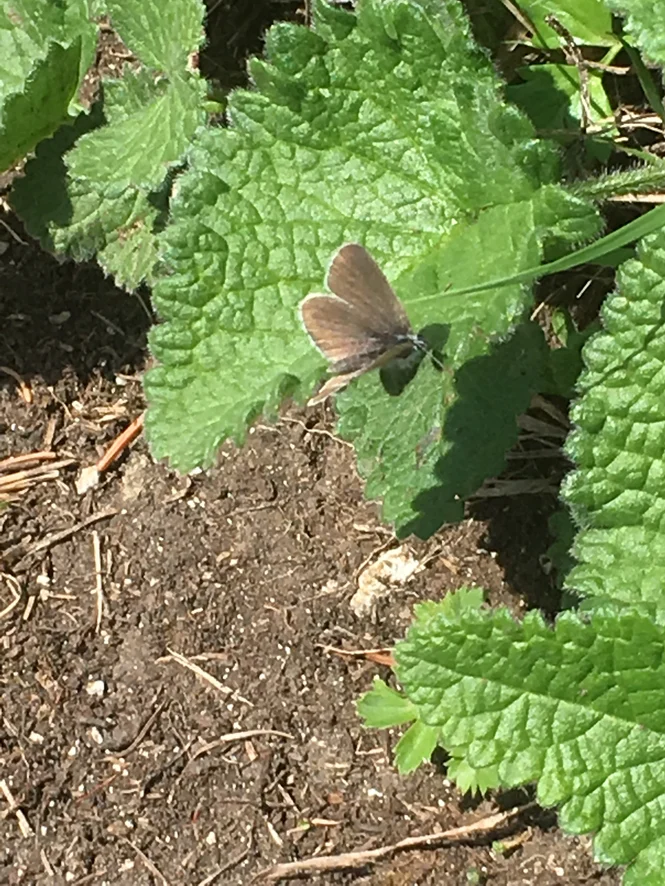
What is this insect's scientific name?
Cupido minimus
